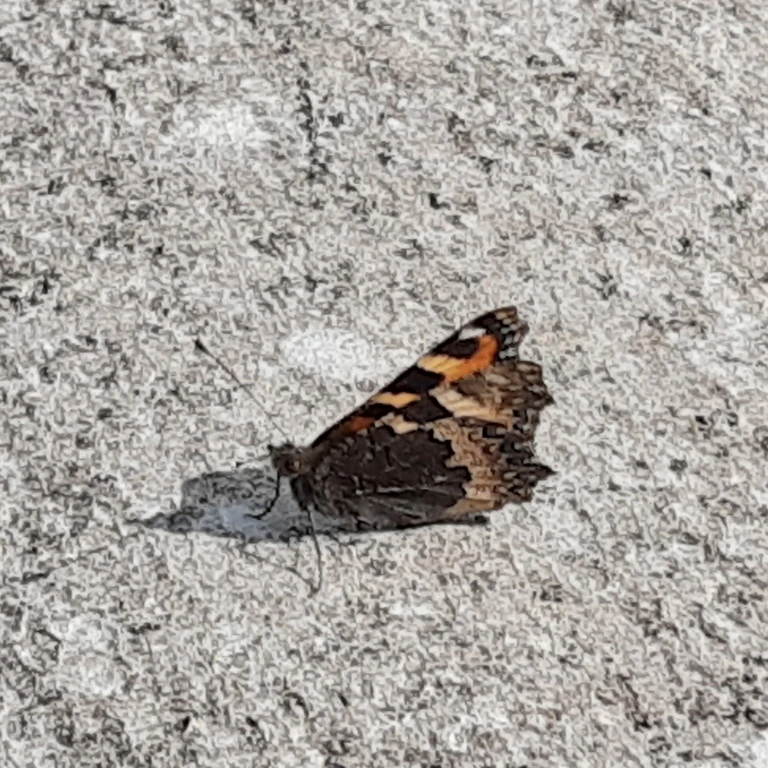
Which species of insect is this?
Aglais urticae
